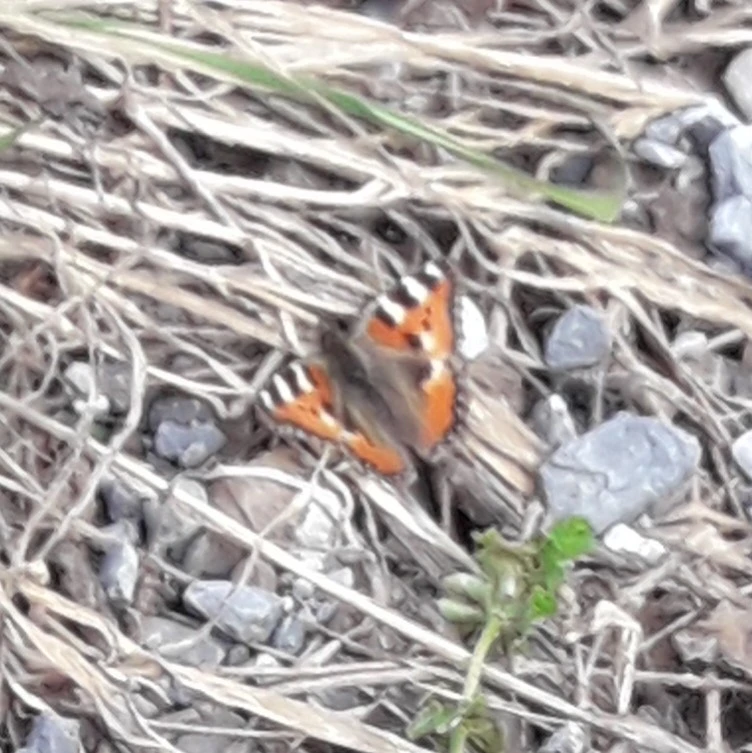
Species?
Aglais urticae
